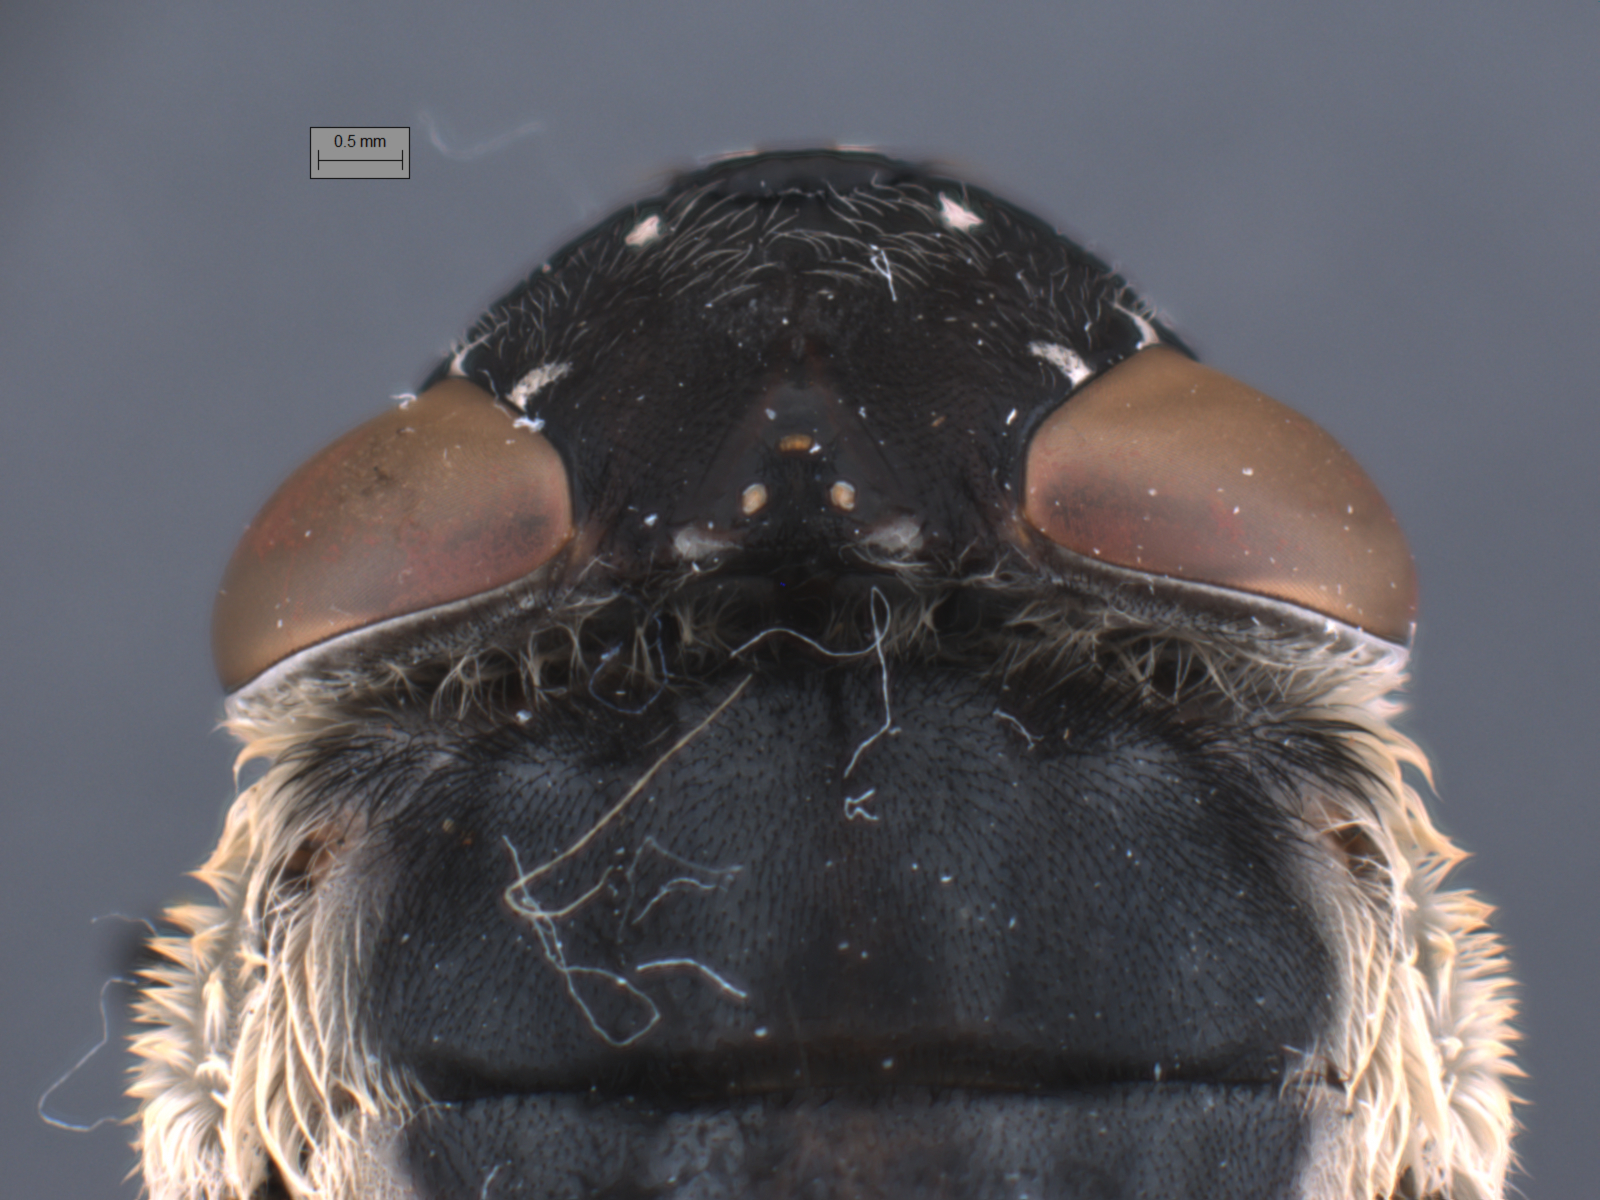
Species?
Cuterebra fontinella
